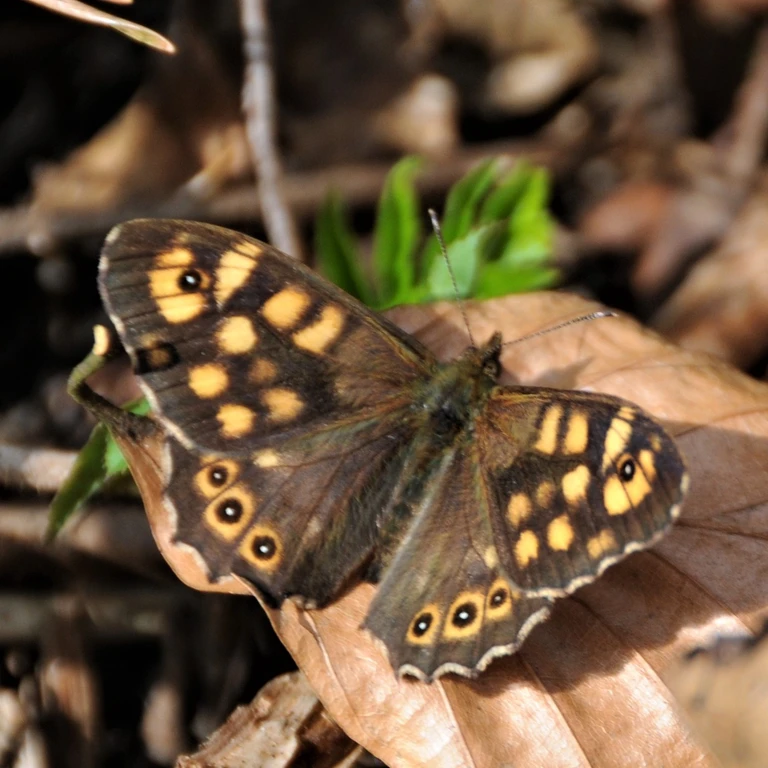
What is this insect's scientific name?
Pararge aegeria
